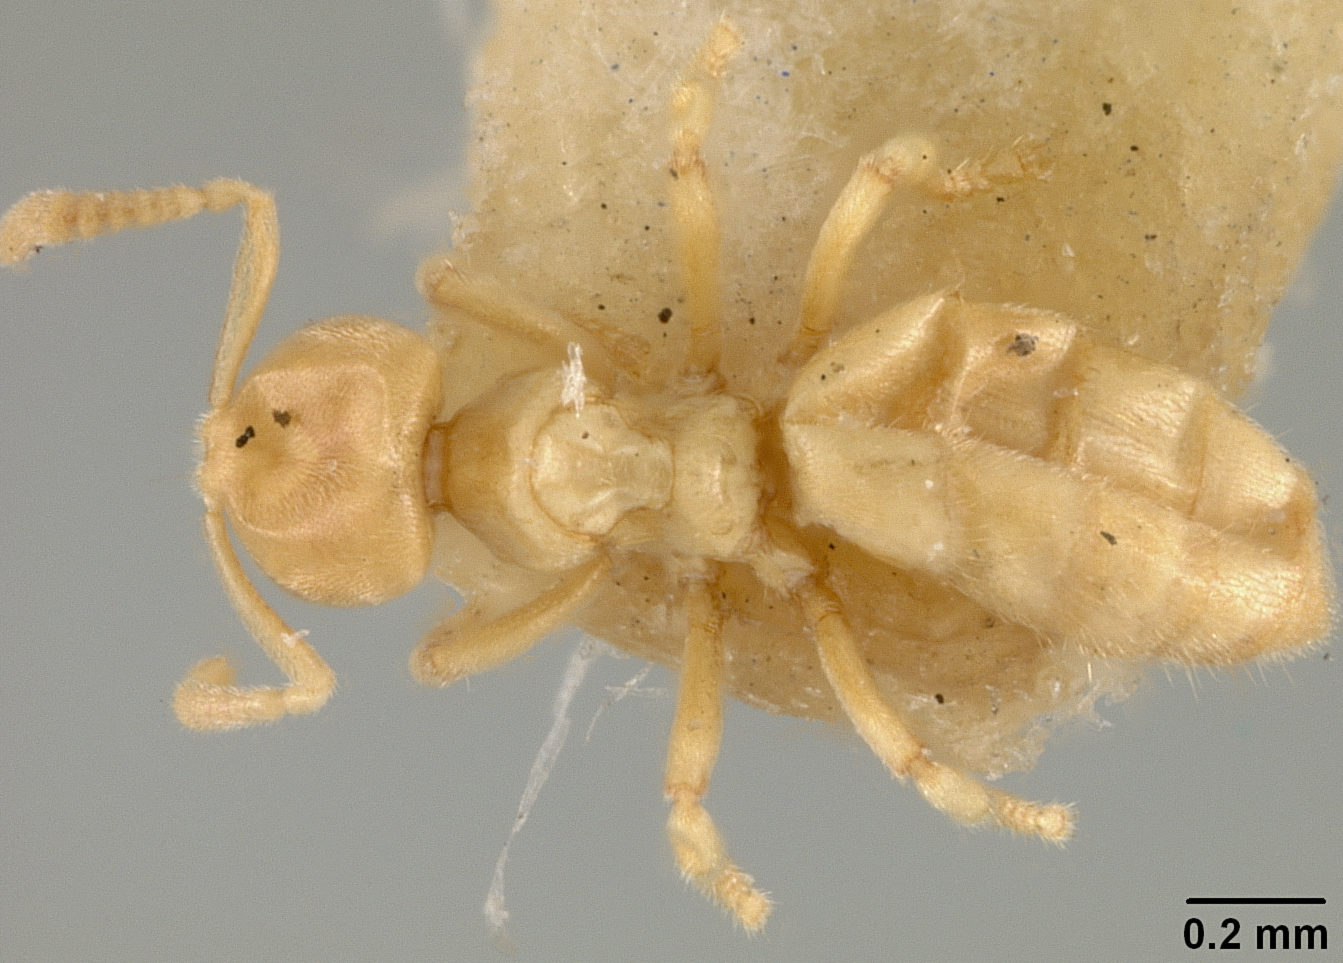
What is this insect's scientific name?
Acropyga wheeleri
